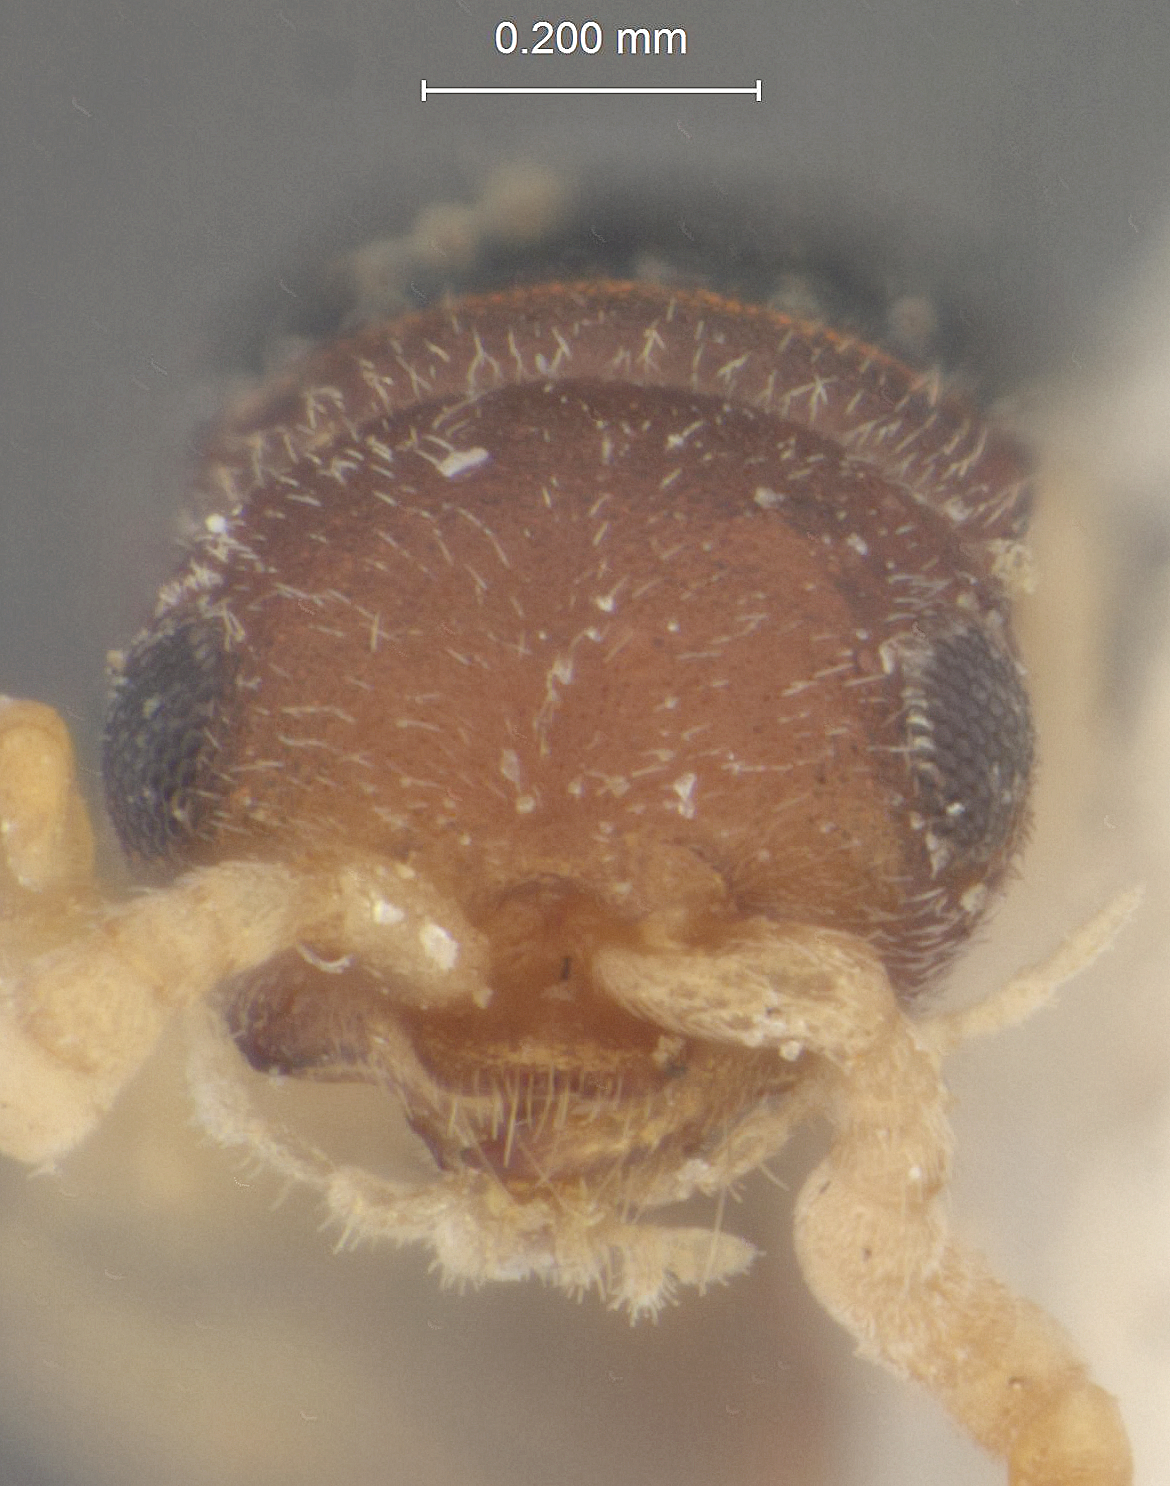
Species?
Kudakrumia mirabilis
